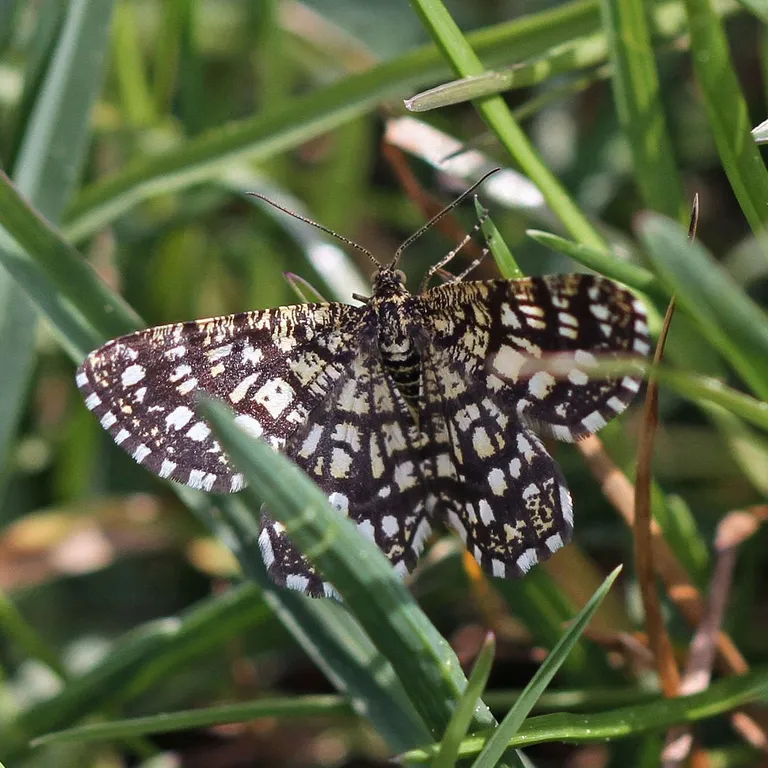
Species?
Chiasmia clathrata
